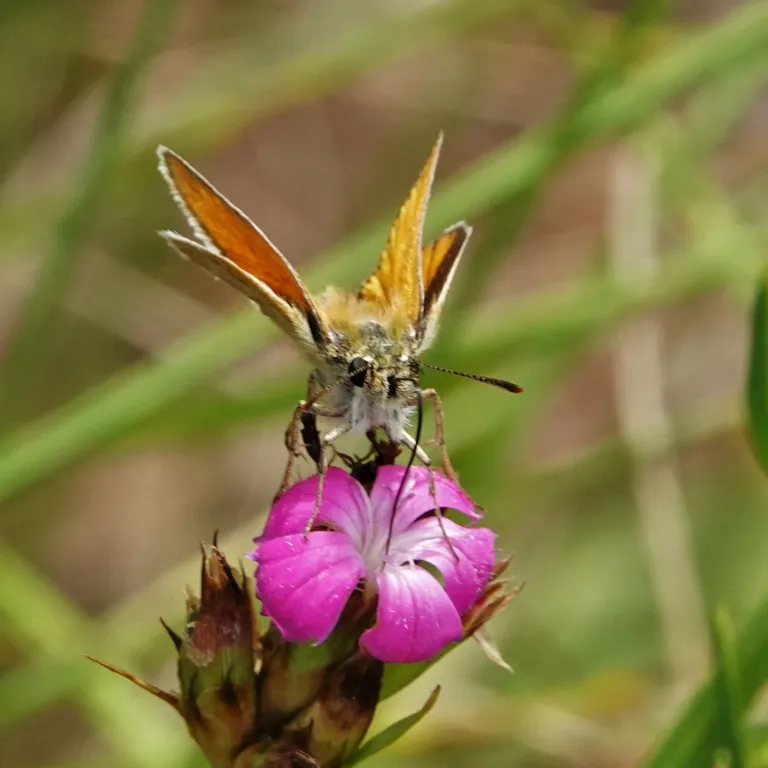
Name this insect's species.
Thymelicus sylvestris
